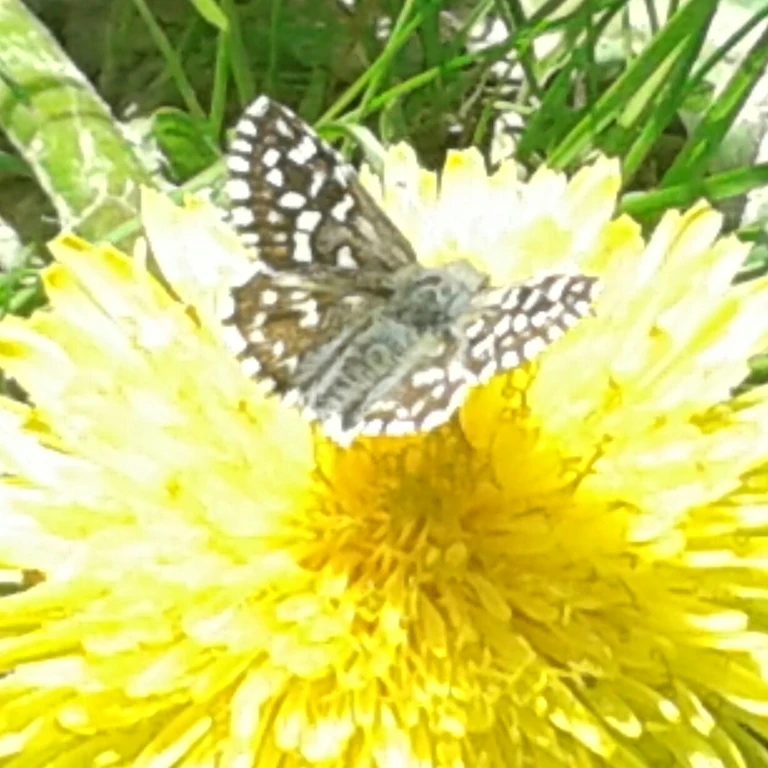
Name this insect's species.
Pyrgus malvae
